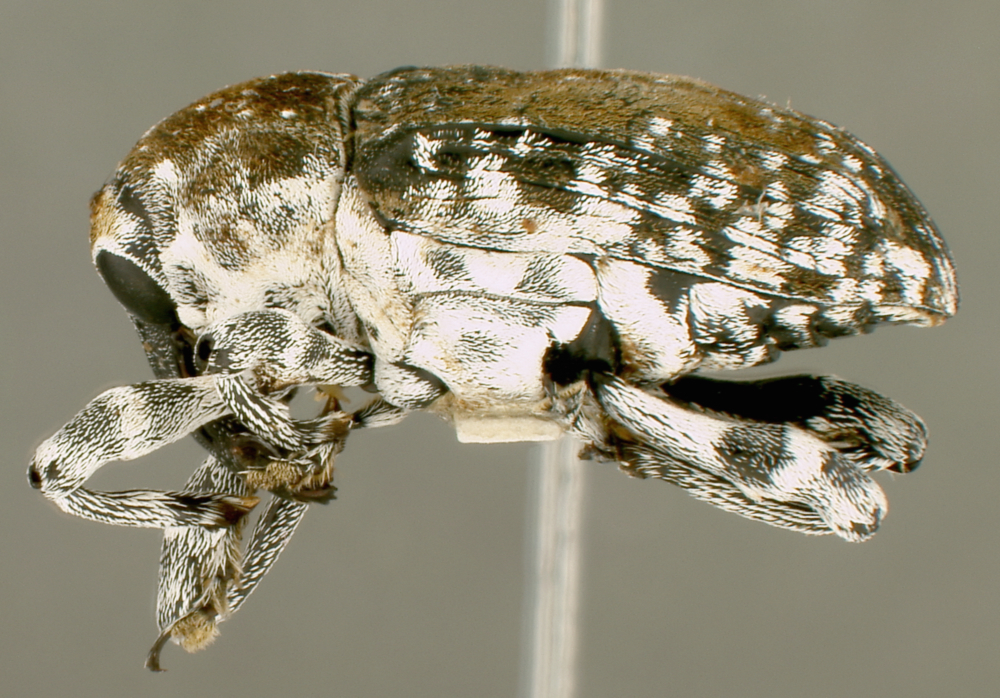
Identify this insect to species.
Peridinetus latiusculus
